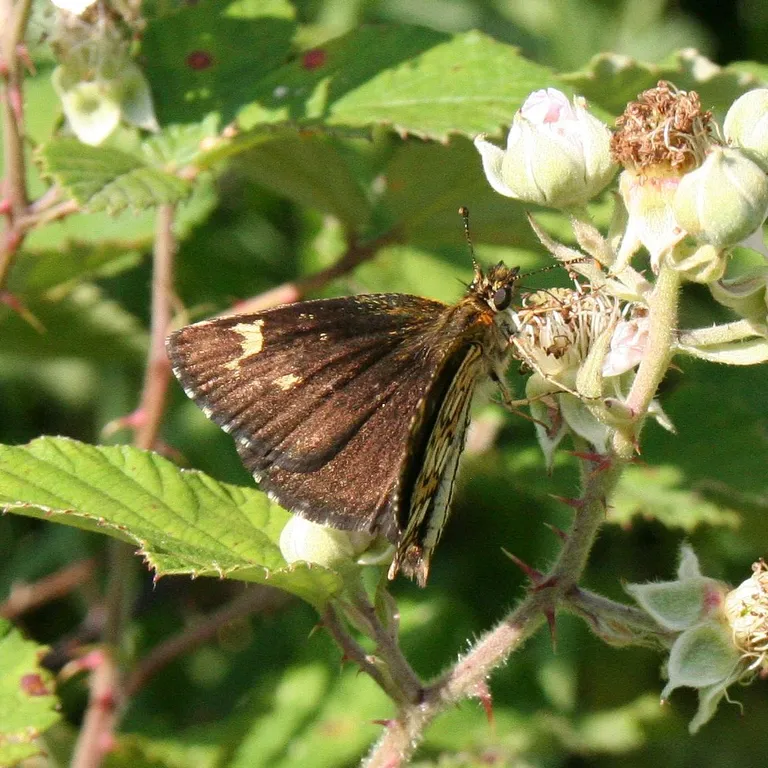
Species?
Heteropterus morpheus
